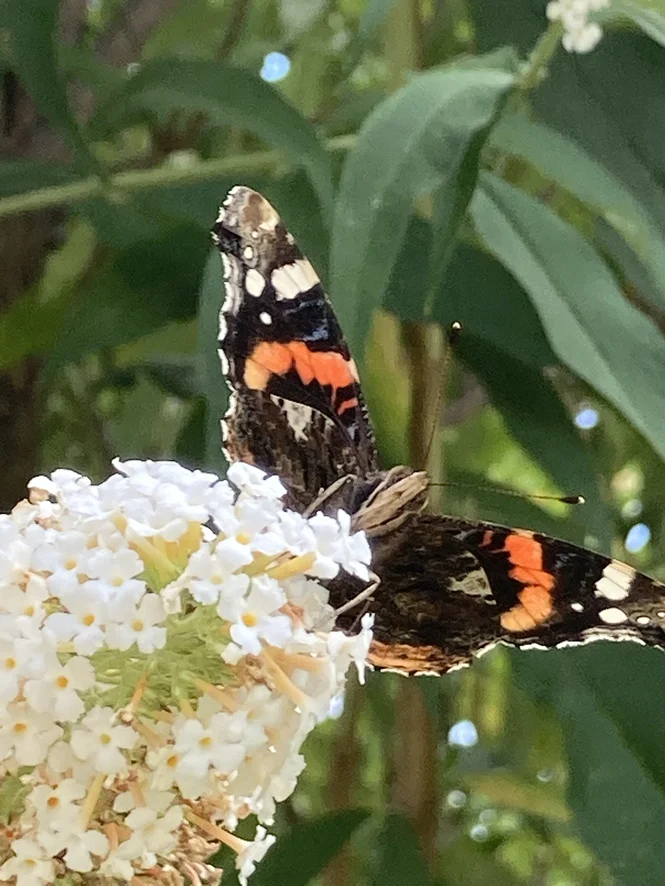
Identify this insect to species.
Vanessa atalanta
